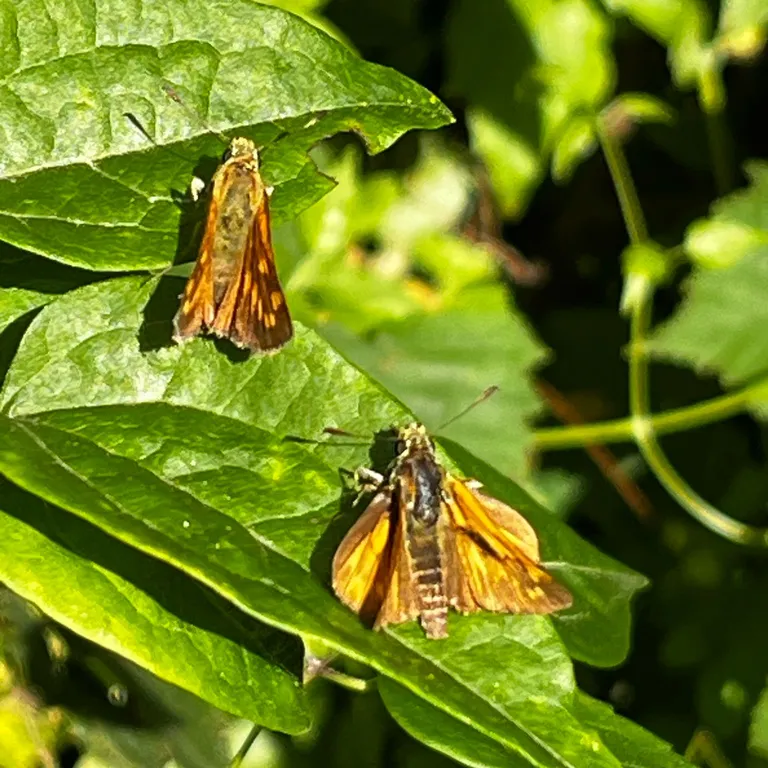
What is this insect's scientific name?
Ochlodes sylvanus (also Ochlodes venata)
